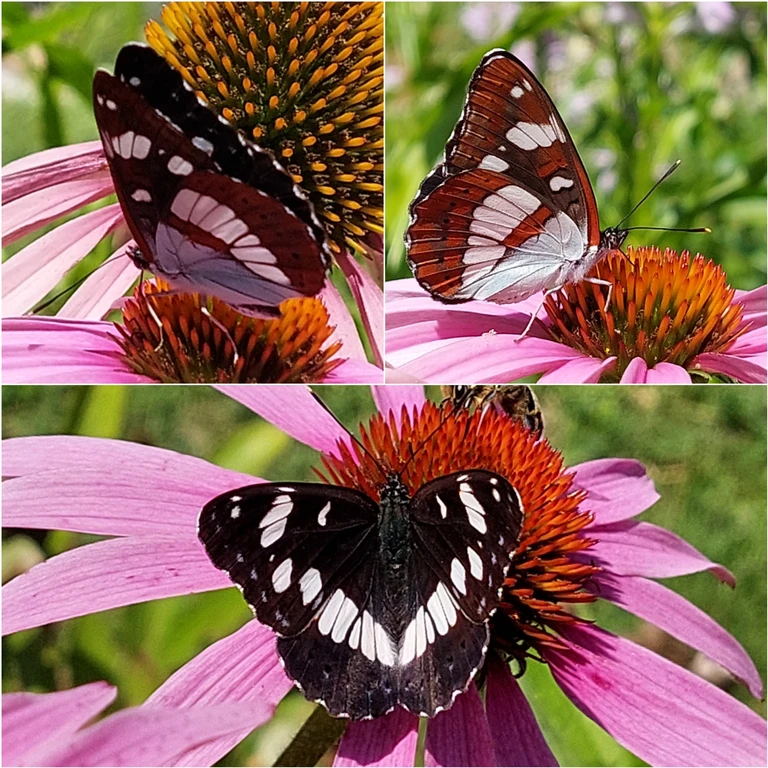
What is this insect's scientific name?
Limenitis reducta
